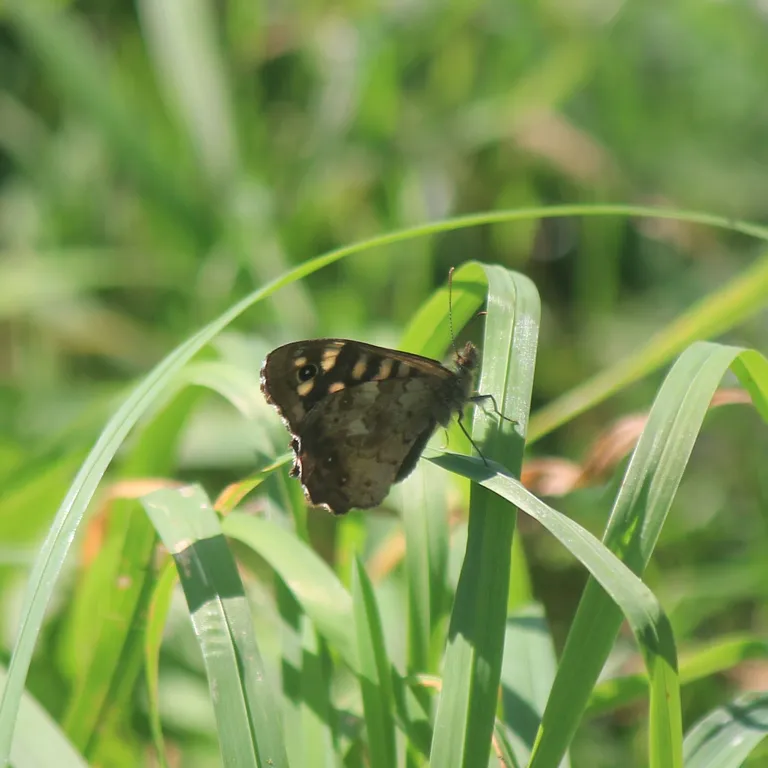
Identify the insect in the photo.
Pararge aegeria
